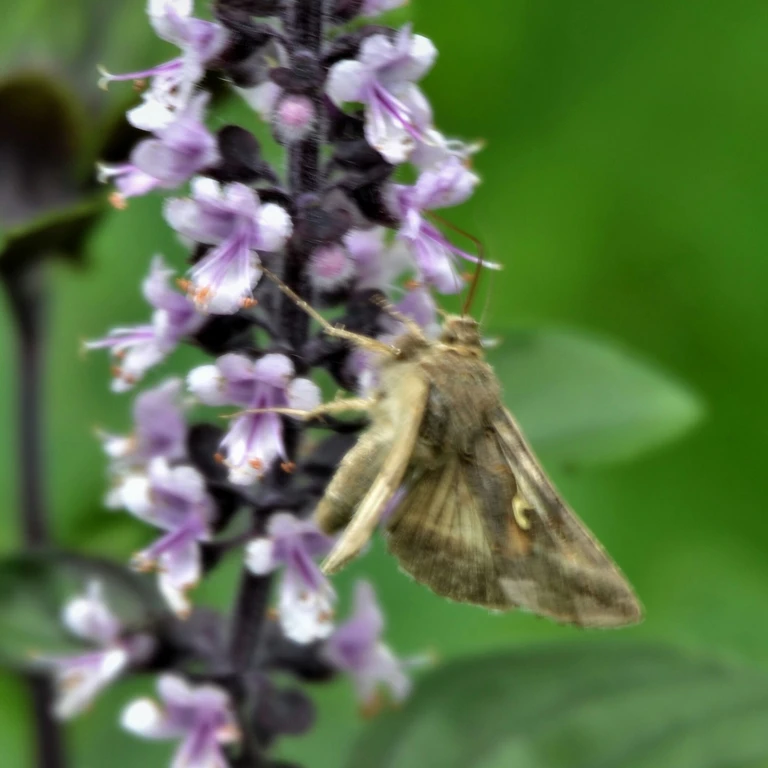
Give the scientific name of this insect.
Autographa gamma
